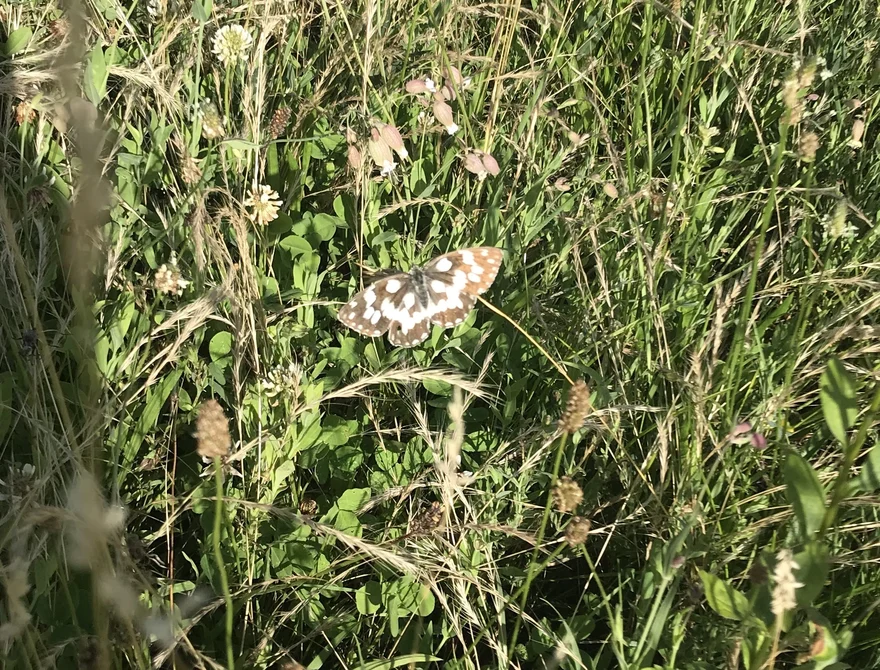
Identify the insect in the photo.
Melanargia galathea
